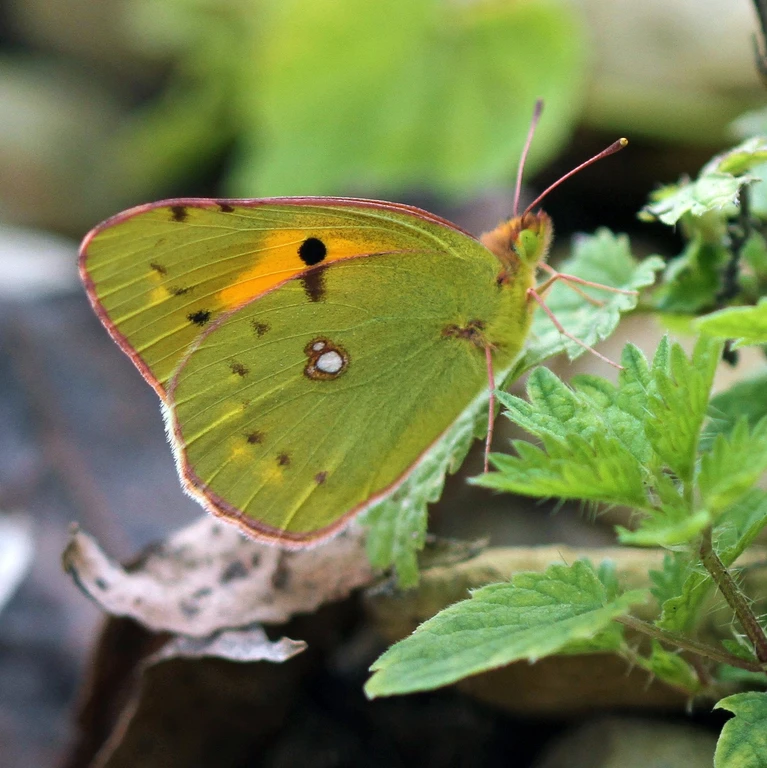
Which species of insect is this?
Colias croceus
